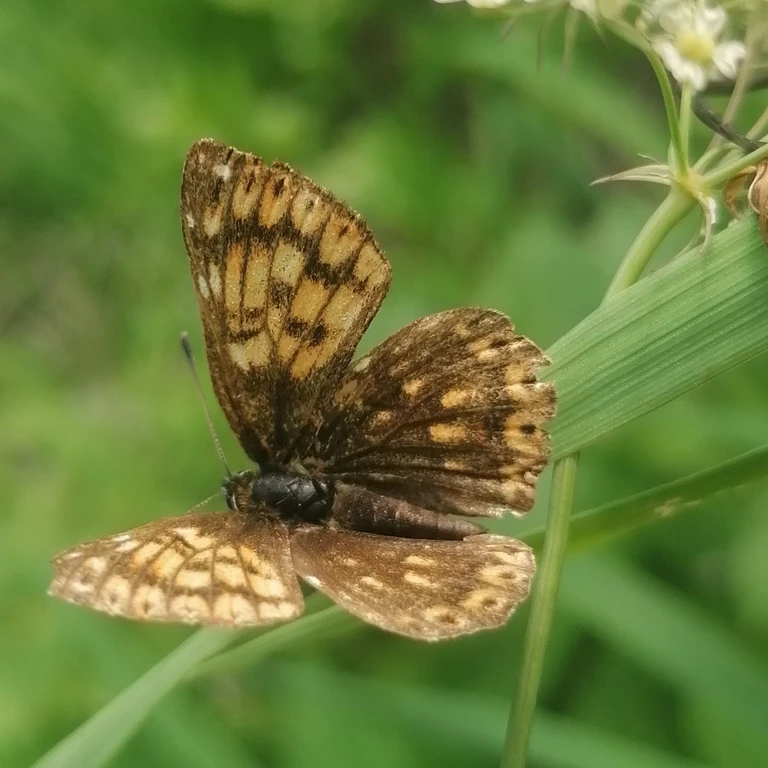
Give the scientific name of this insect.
Hamearis lucina
